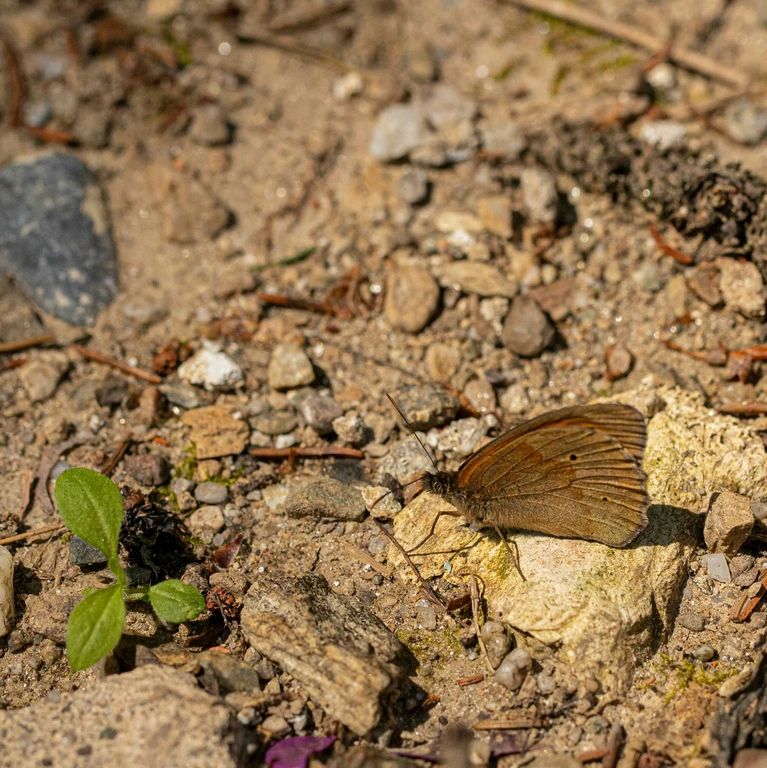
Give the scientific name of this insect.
Maniola jurtina
